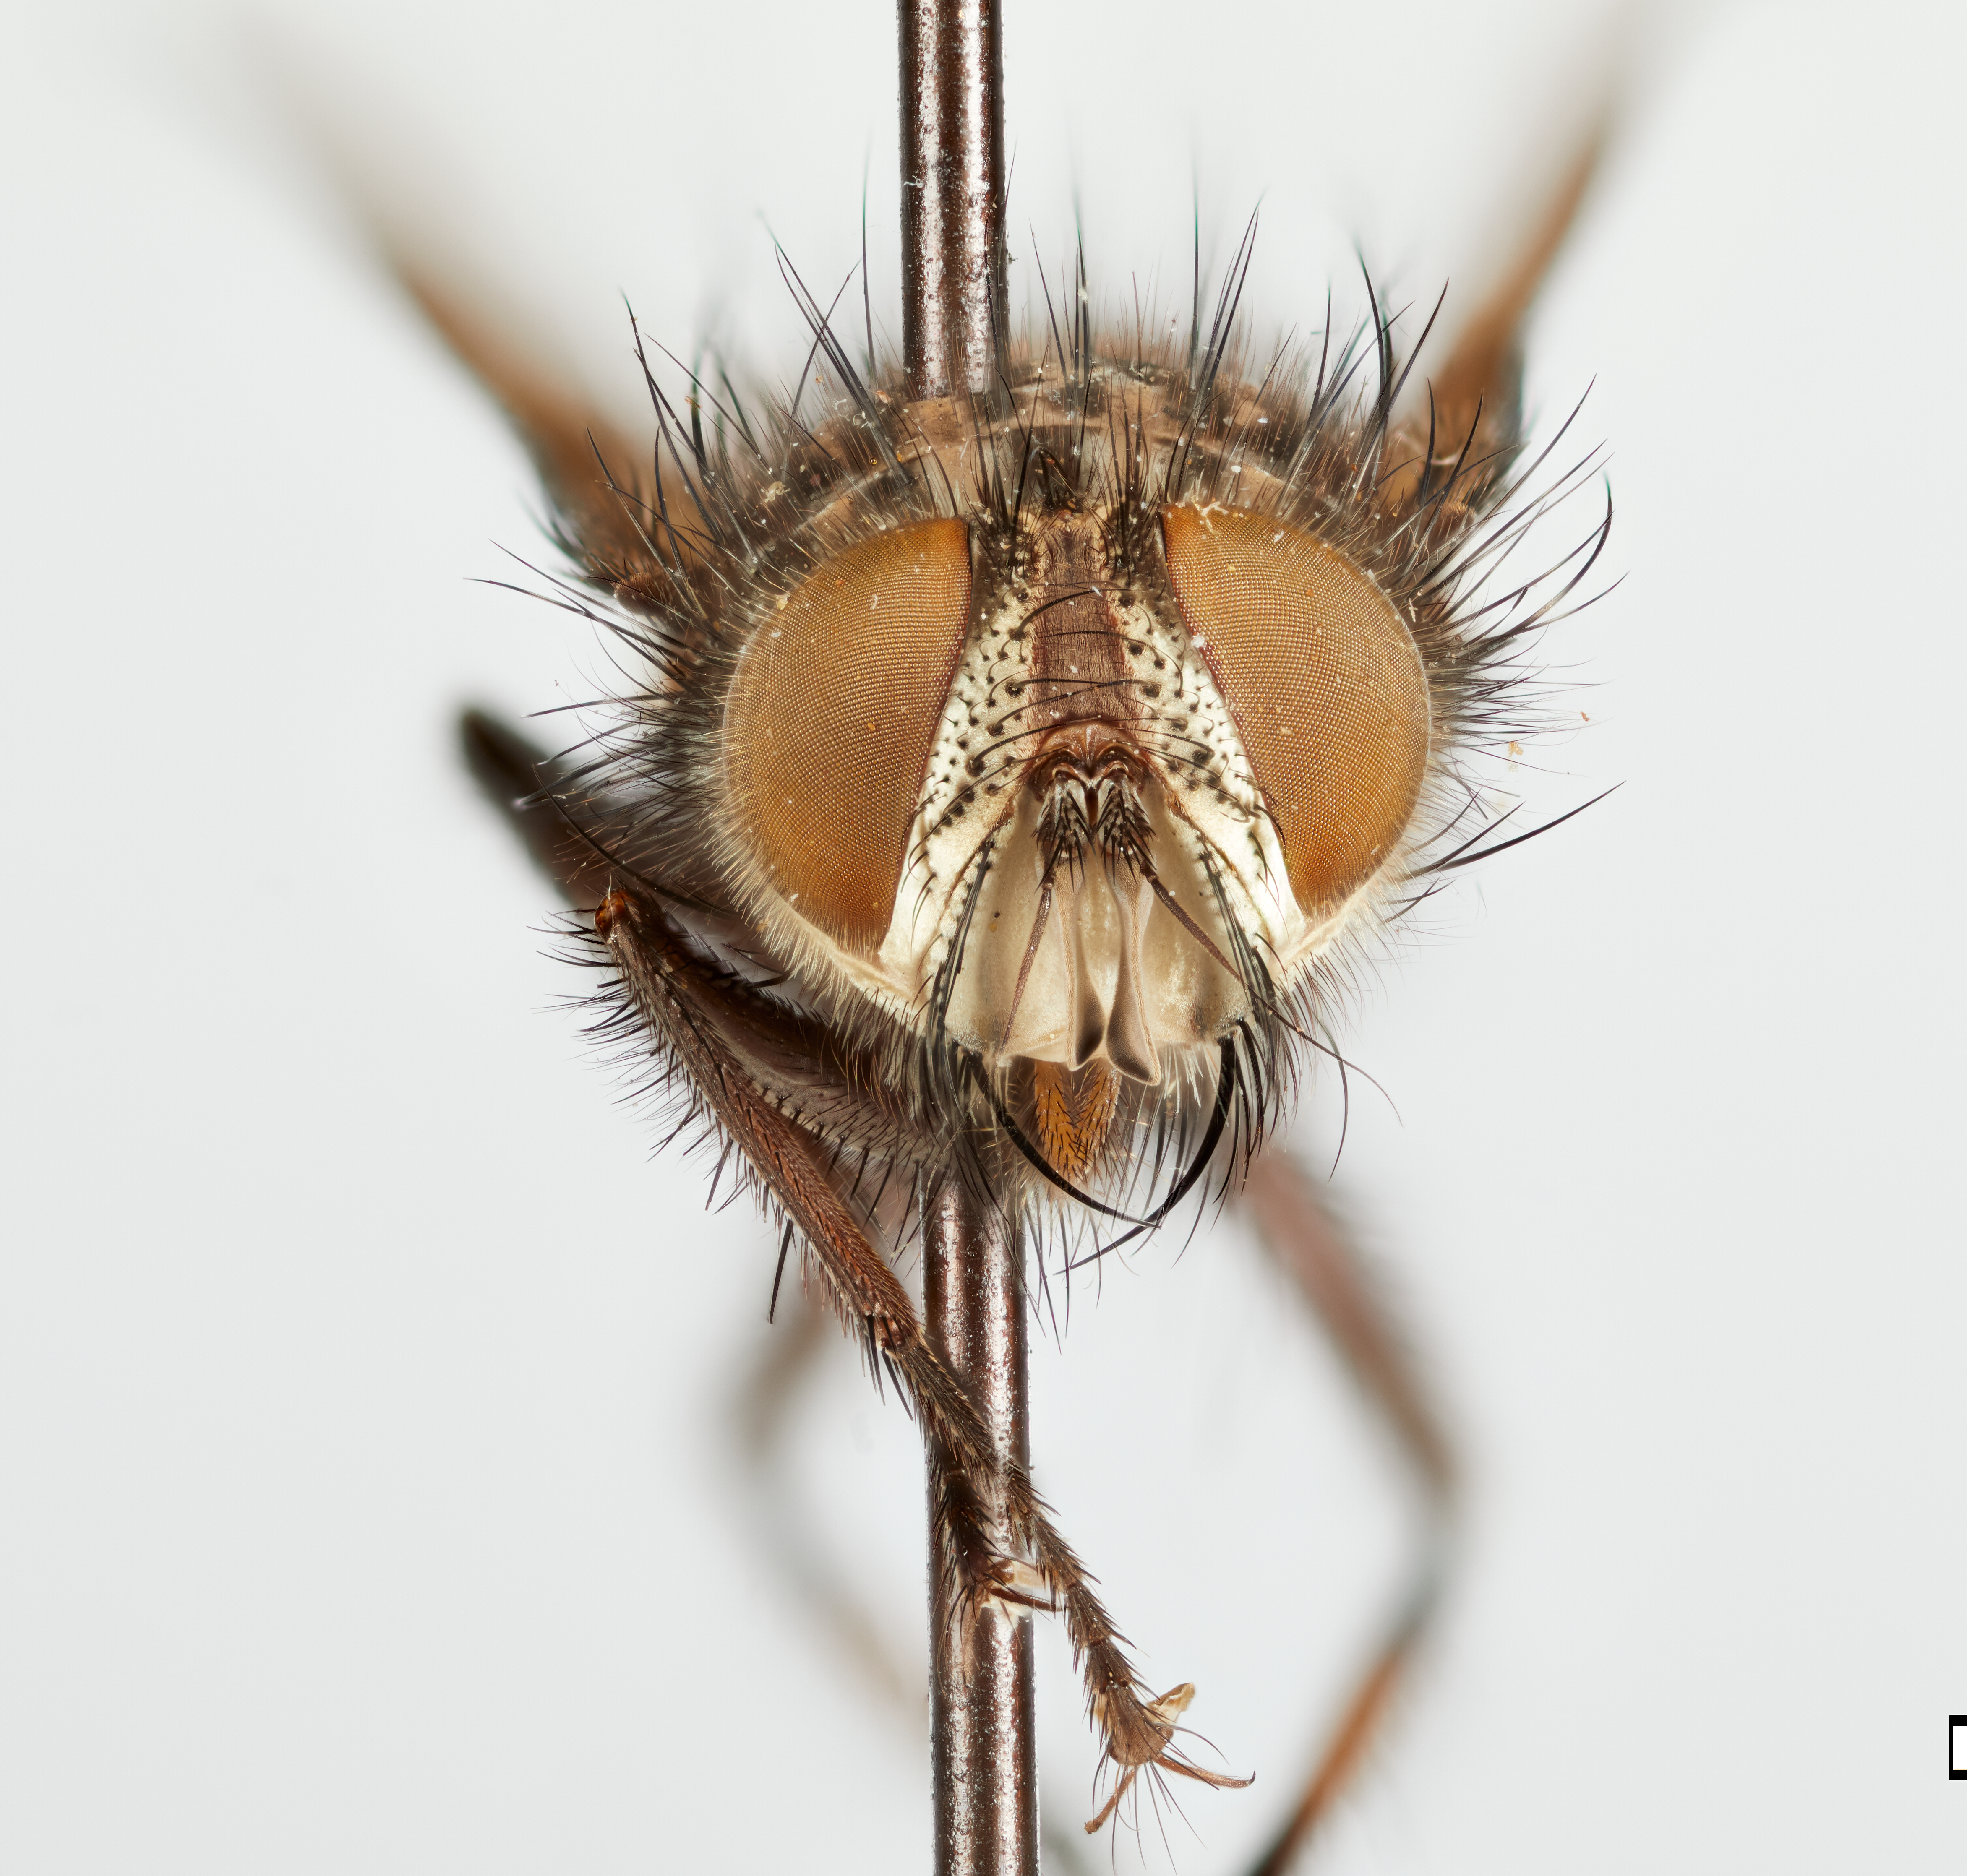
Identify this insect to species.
Phorocera specularis
